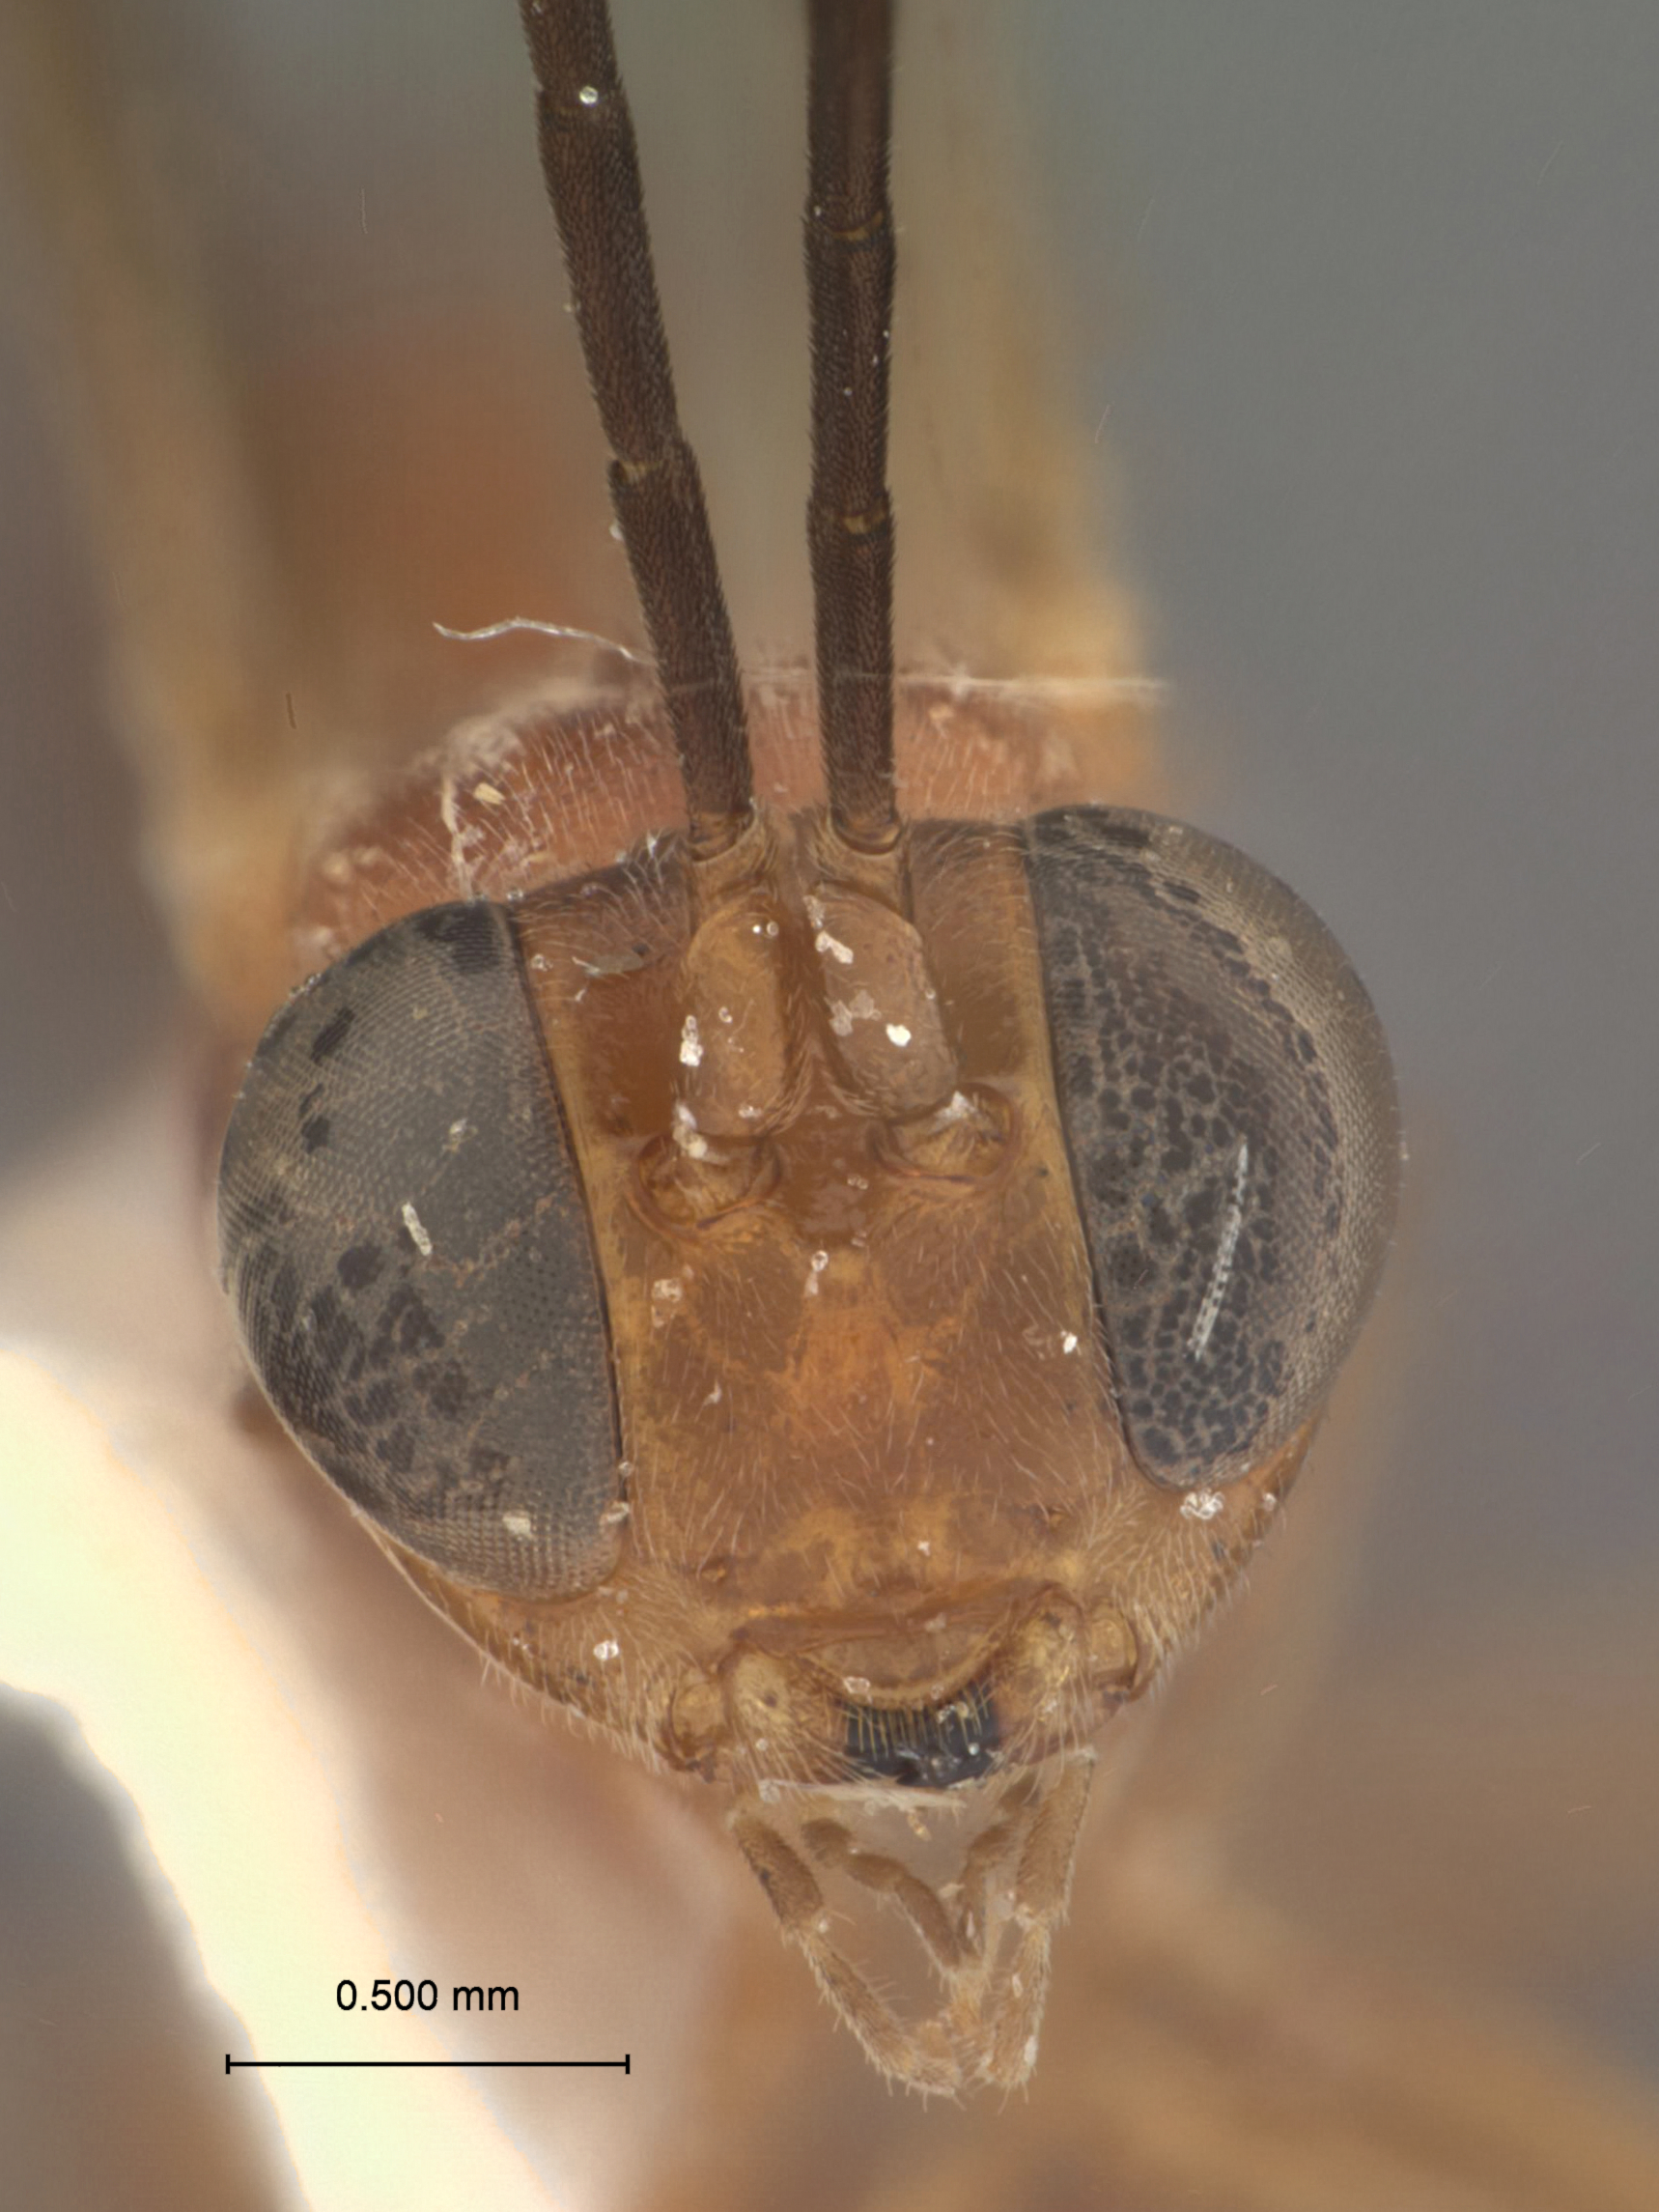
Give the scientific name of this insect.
Mallochia pyralidis
